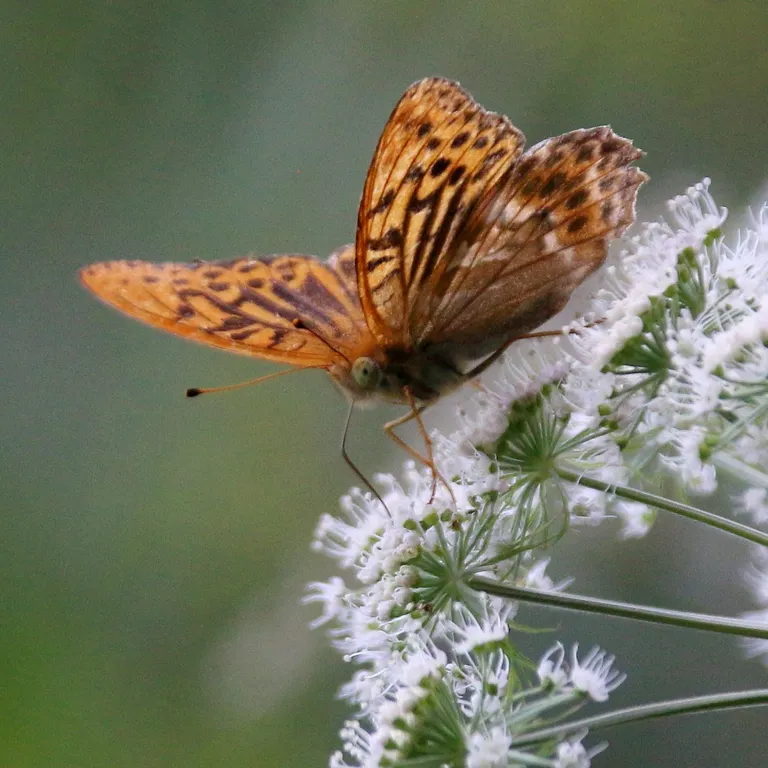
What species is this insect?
Argynnis paphia
